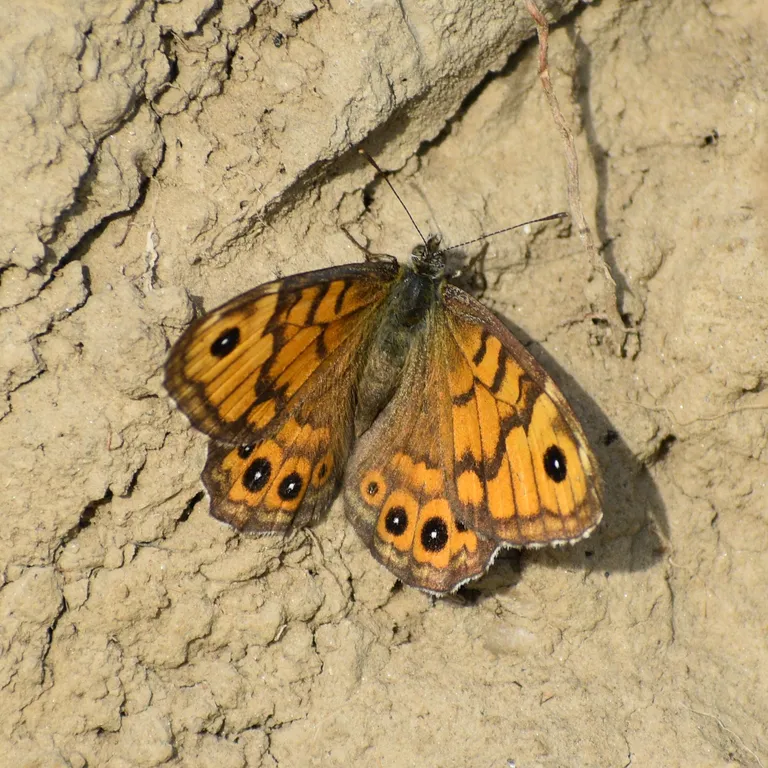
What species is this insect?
Lasiommata megera (also Pararge megera)
